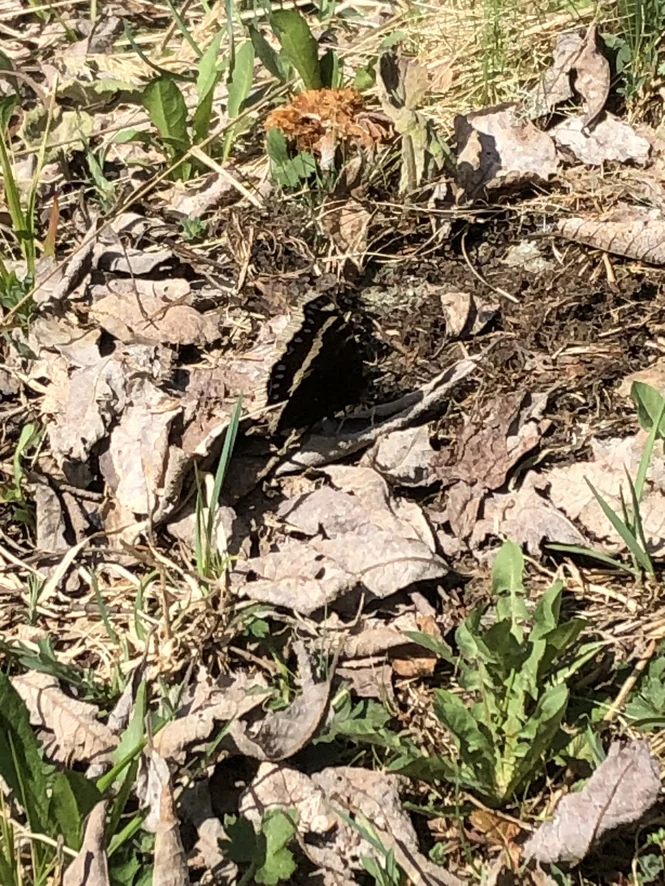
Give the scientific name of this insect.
Nymphalis antiopa
